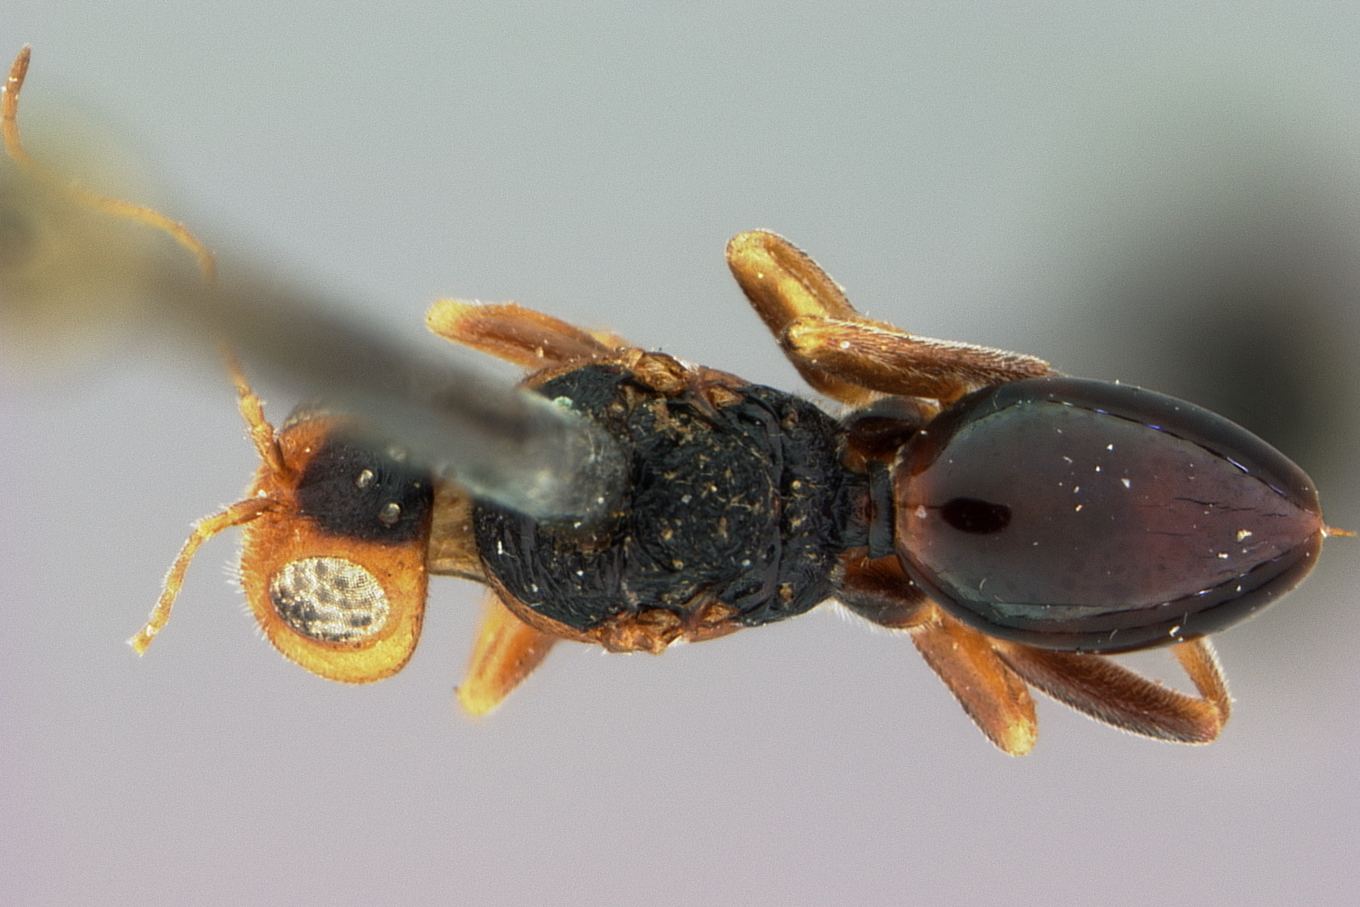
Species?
Holcaspis mexicana
